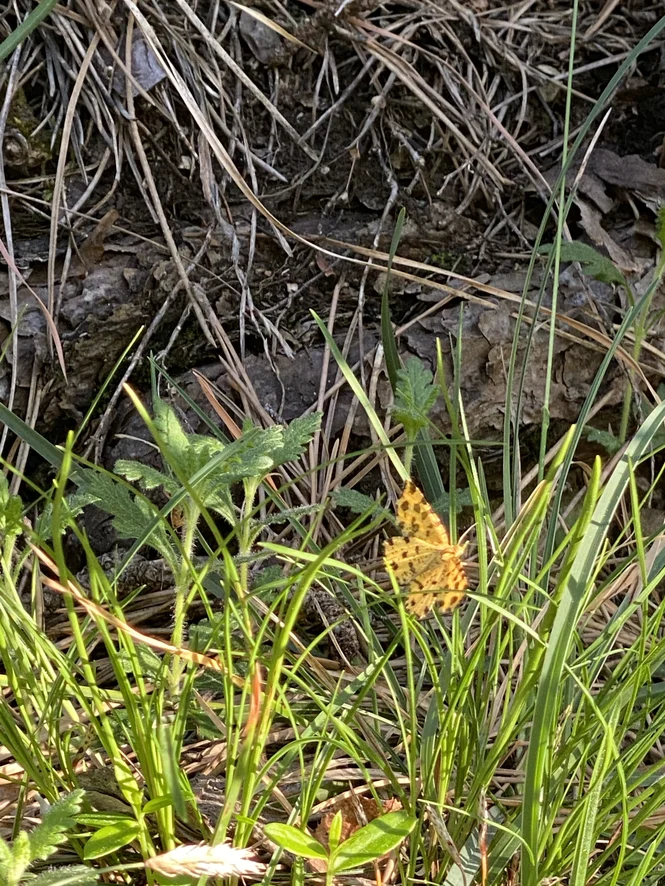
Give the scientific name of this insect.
Pseudopanthera macularia
